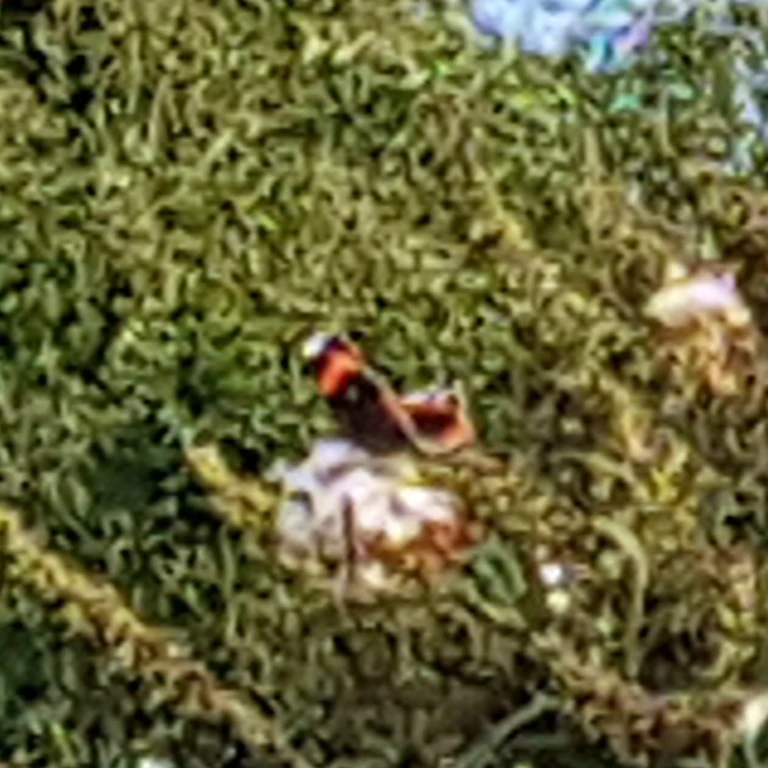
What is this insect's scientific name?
Vanessa atalanta
